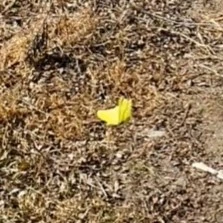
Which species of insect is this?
Gonepteryx rhamni
